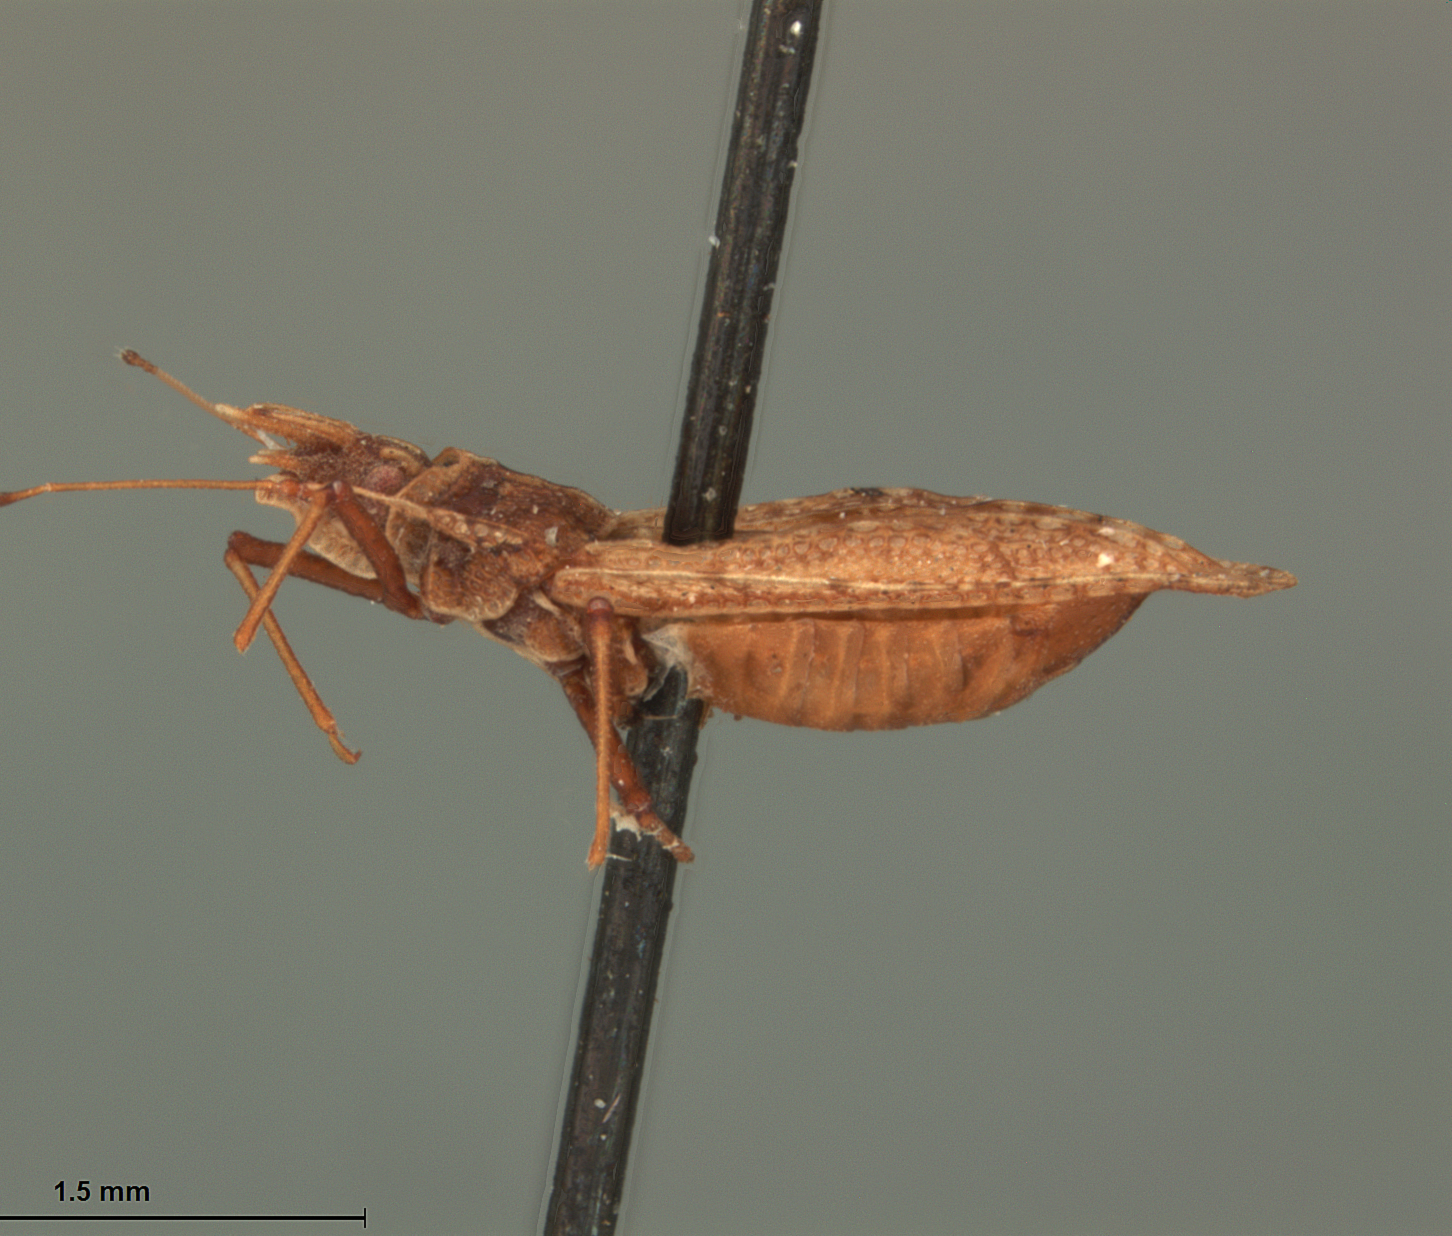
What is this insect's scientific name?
Phatnoma varians
